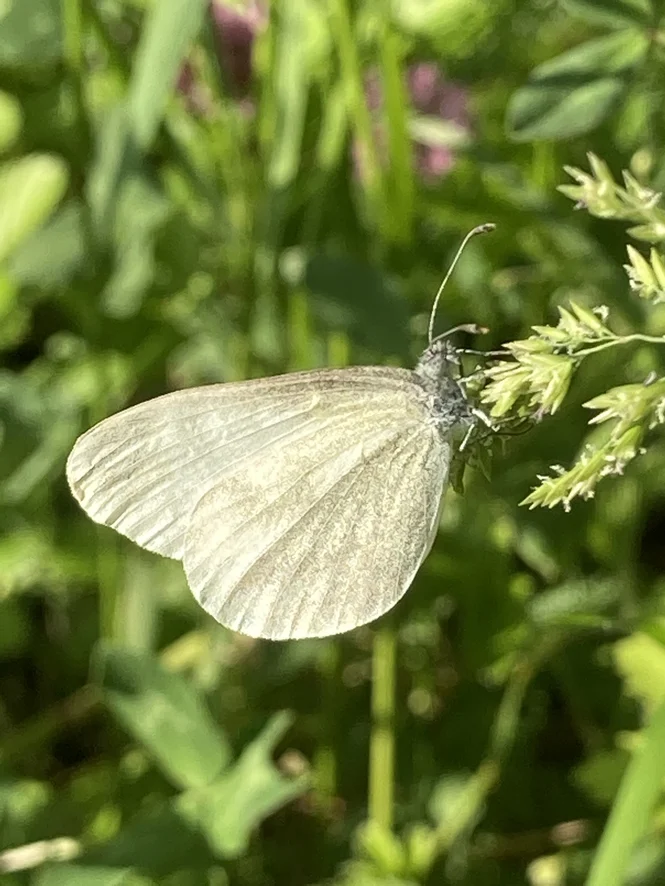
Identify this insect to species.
Leptidea sinapis/juvernica
